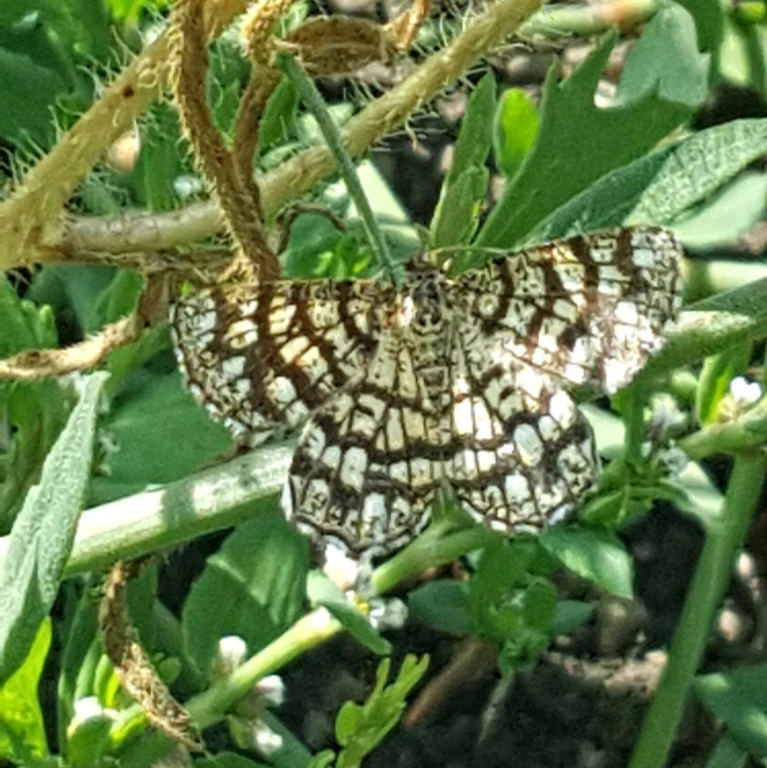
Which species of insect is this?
Chiasmia clathrata
